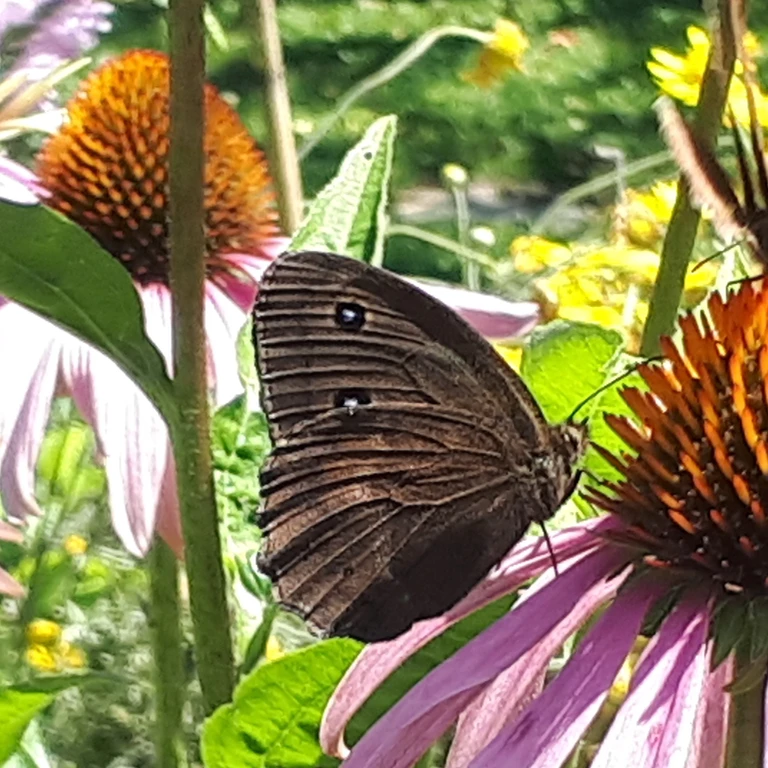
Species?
Minois dryas
